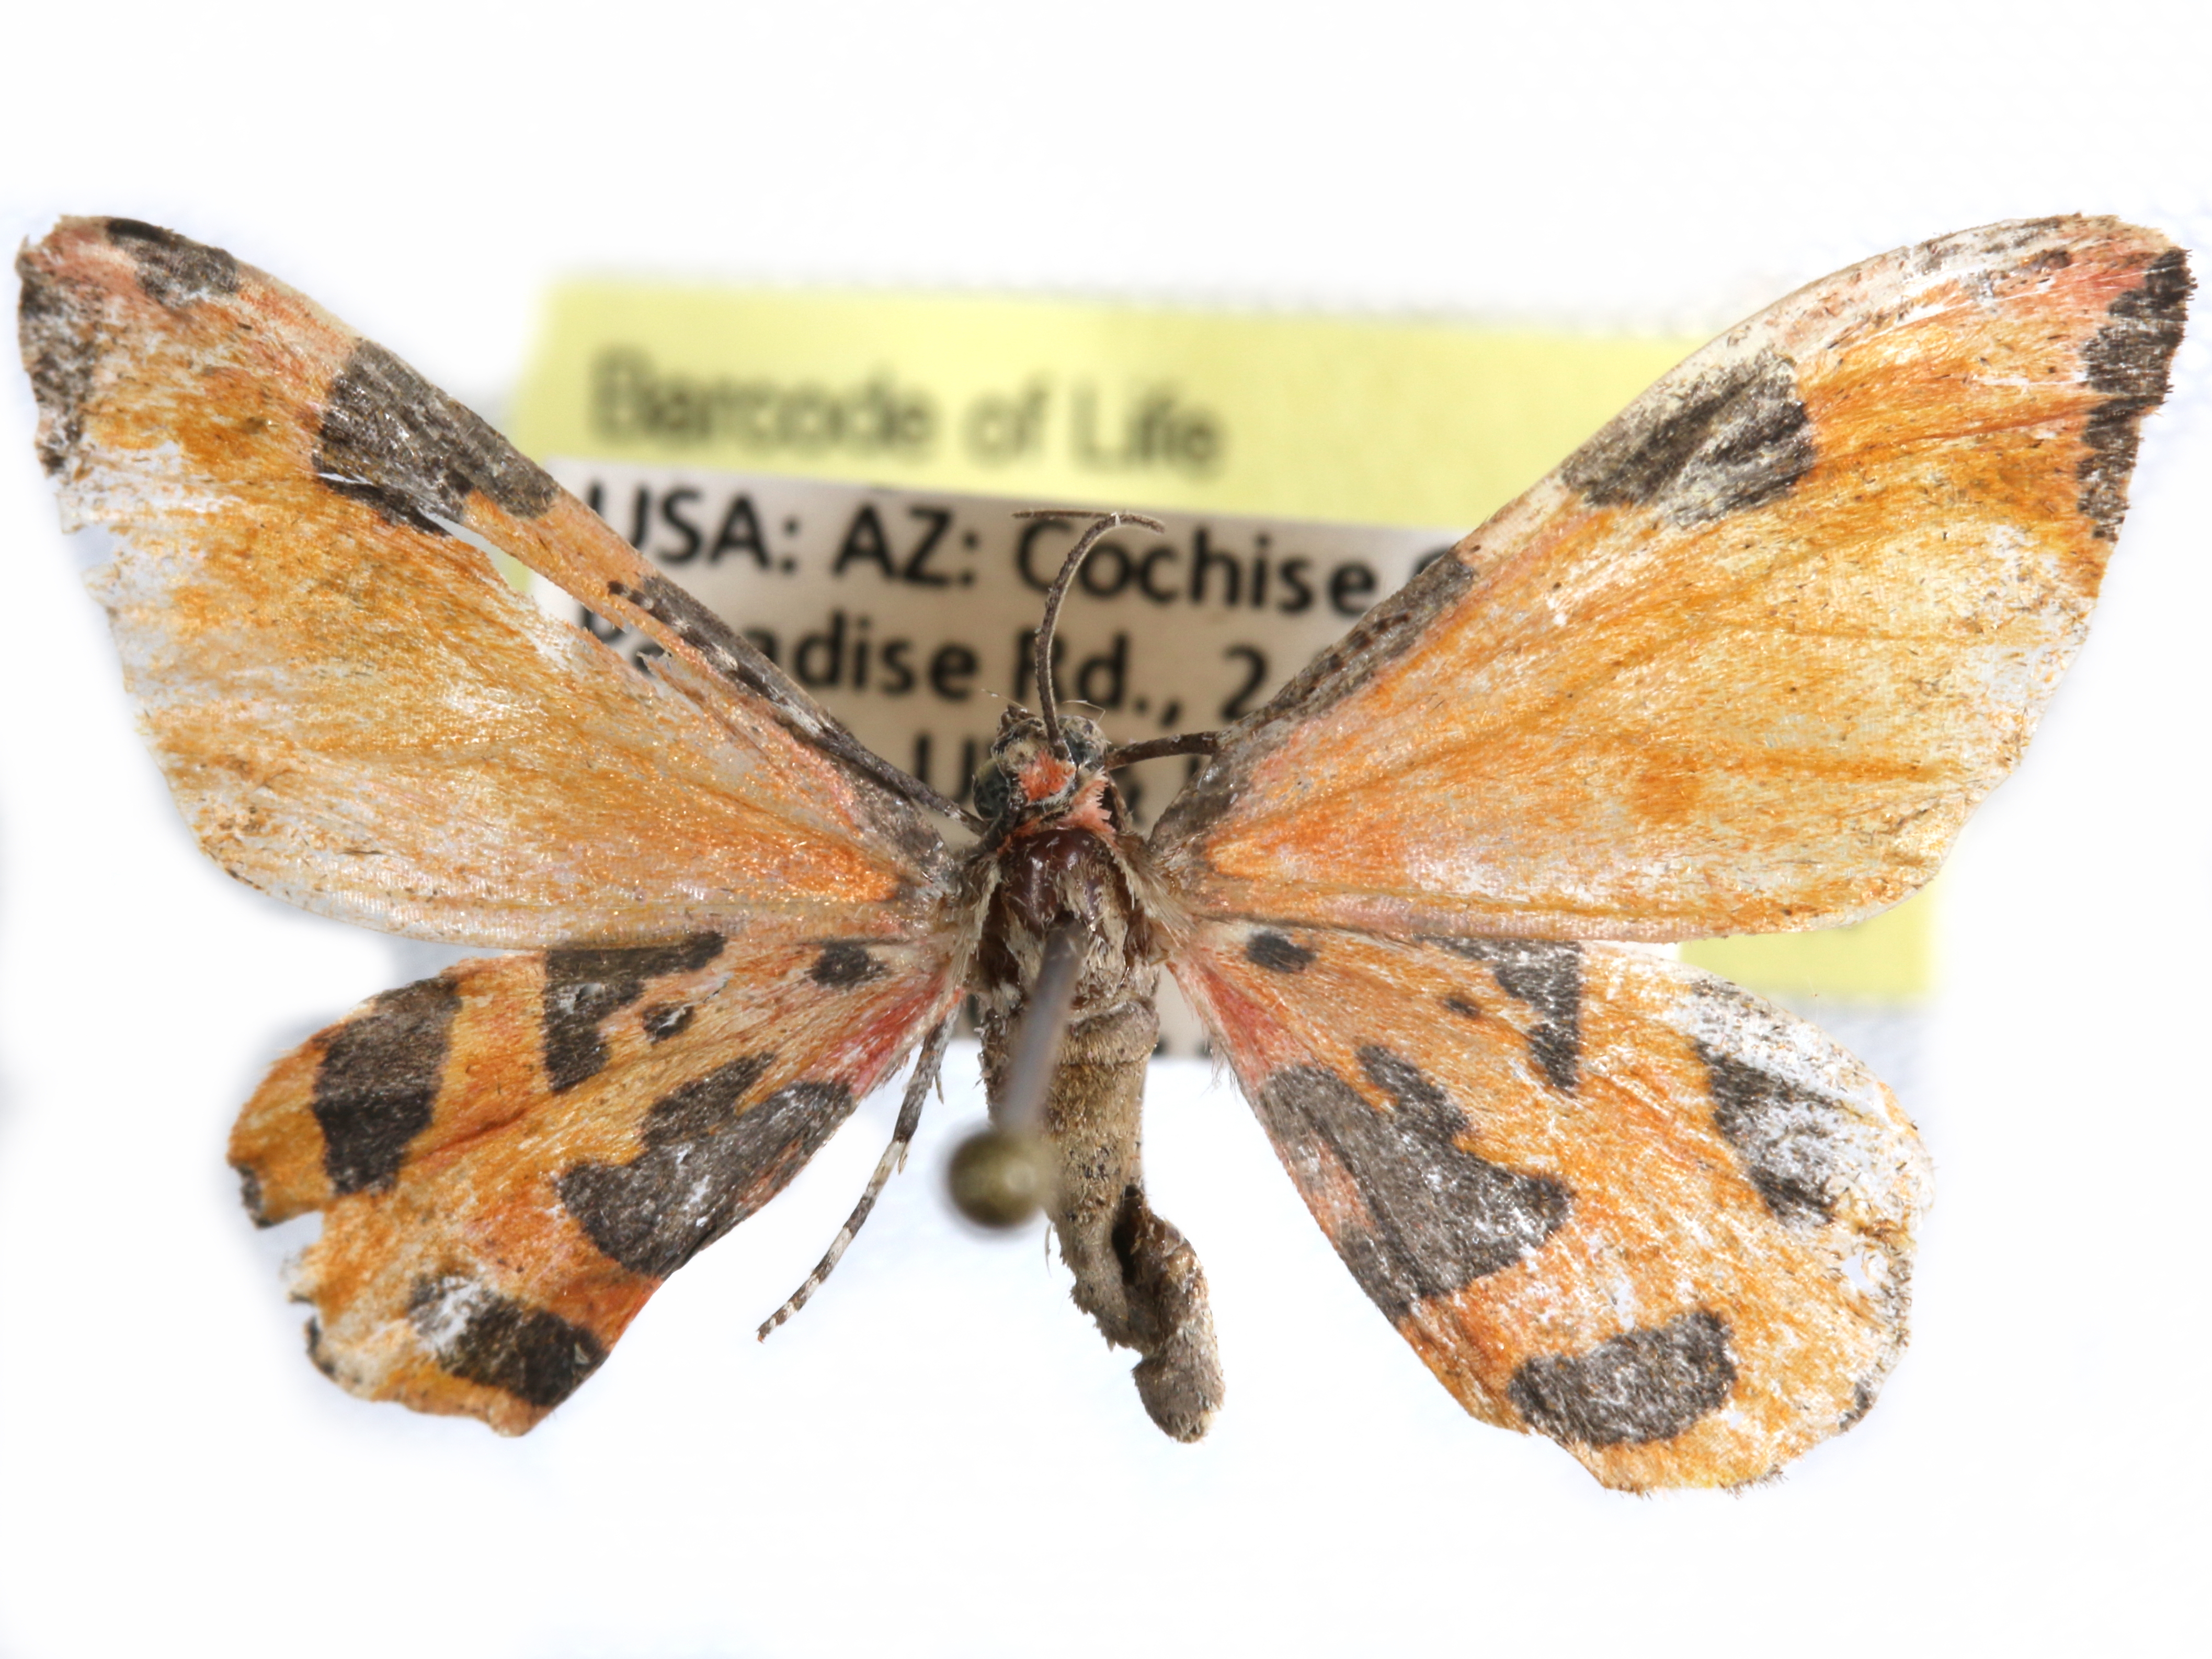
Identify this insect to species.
Stamnodes deceptiva
